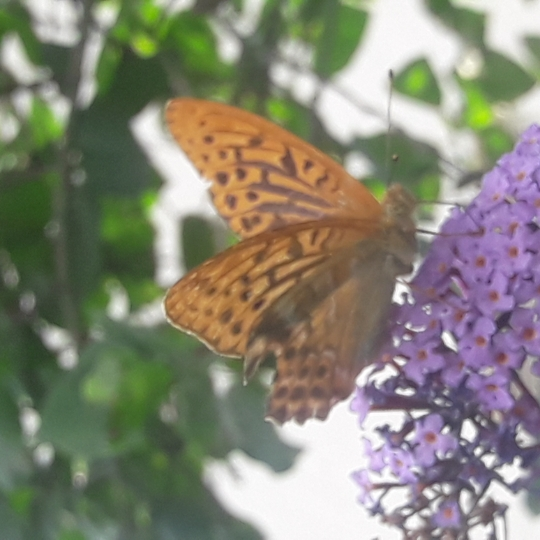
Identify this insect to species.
Argynnis paphia
